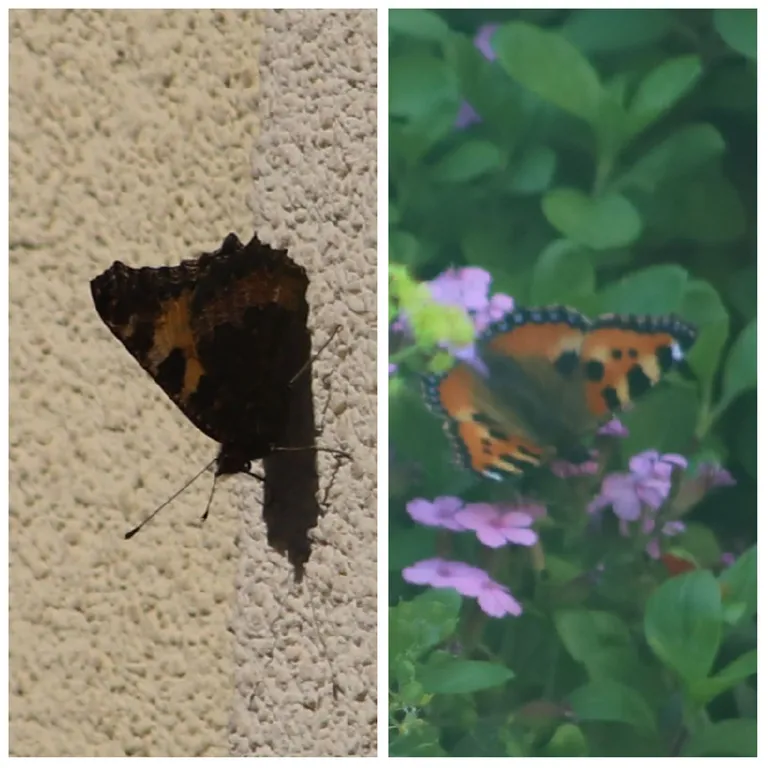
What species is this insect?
Aglais urticae
